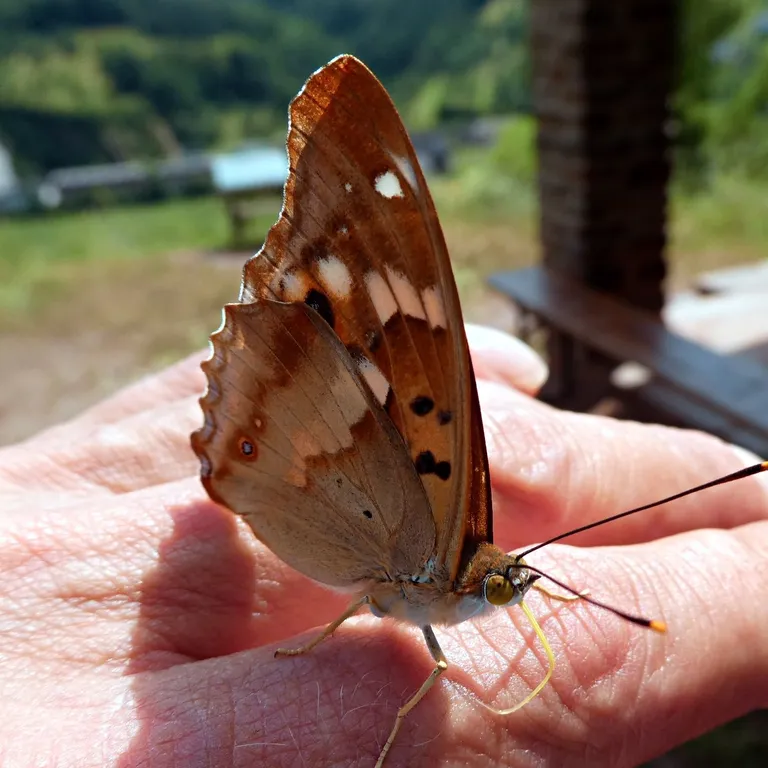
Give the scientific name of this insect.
Apatura ilia
